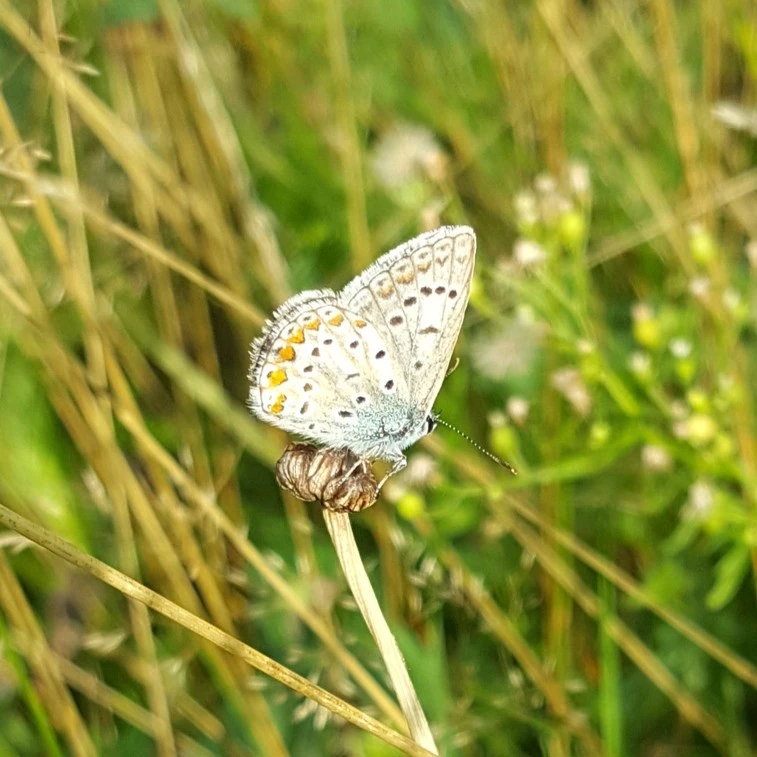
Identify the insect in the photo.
Polyommatus icarus
